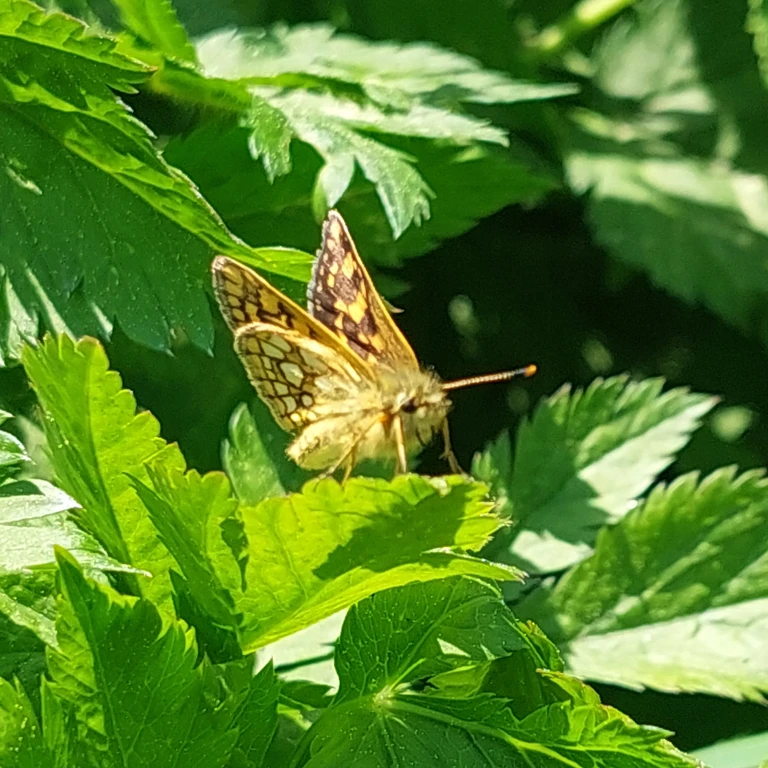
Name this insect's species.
Carterocephalus palaemon
